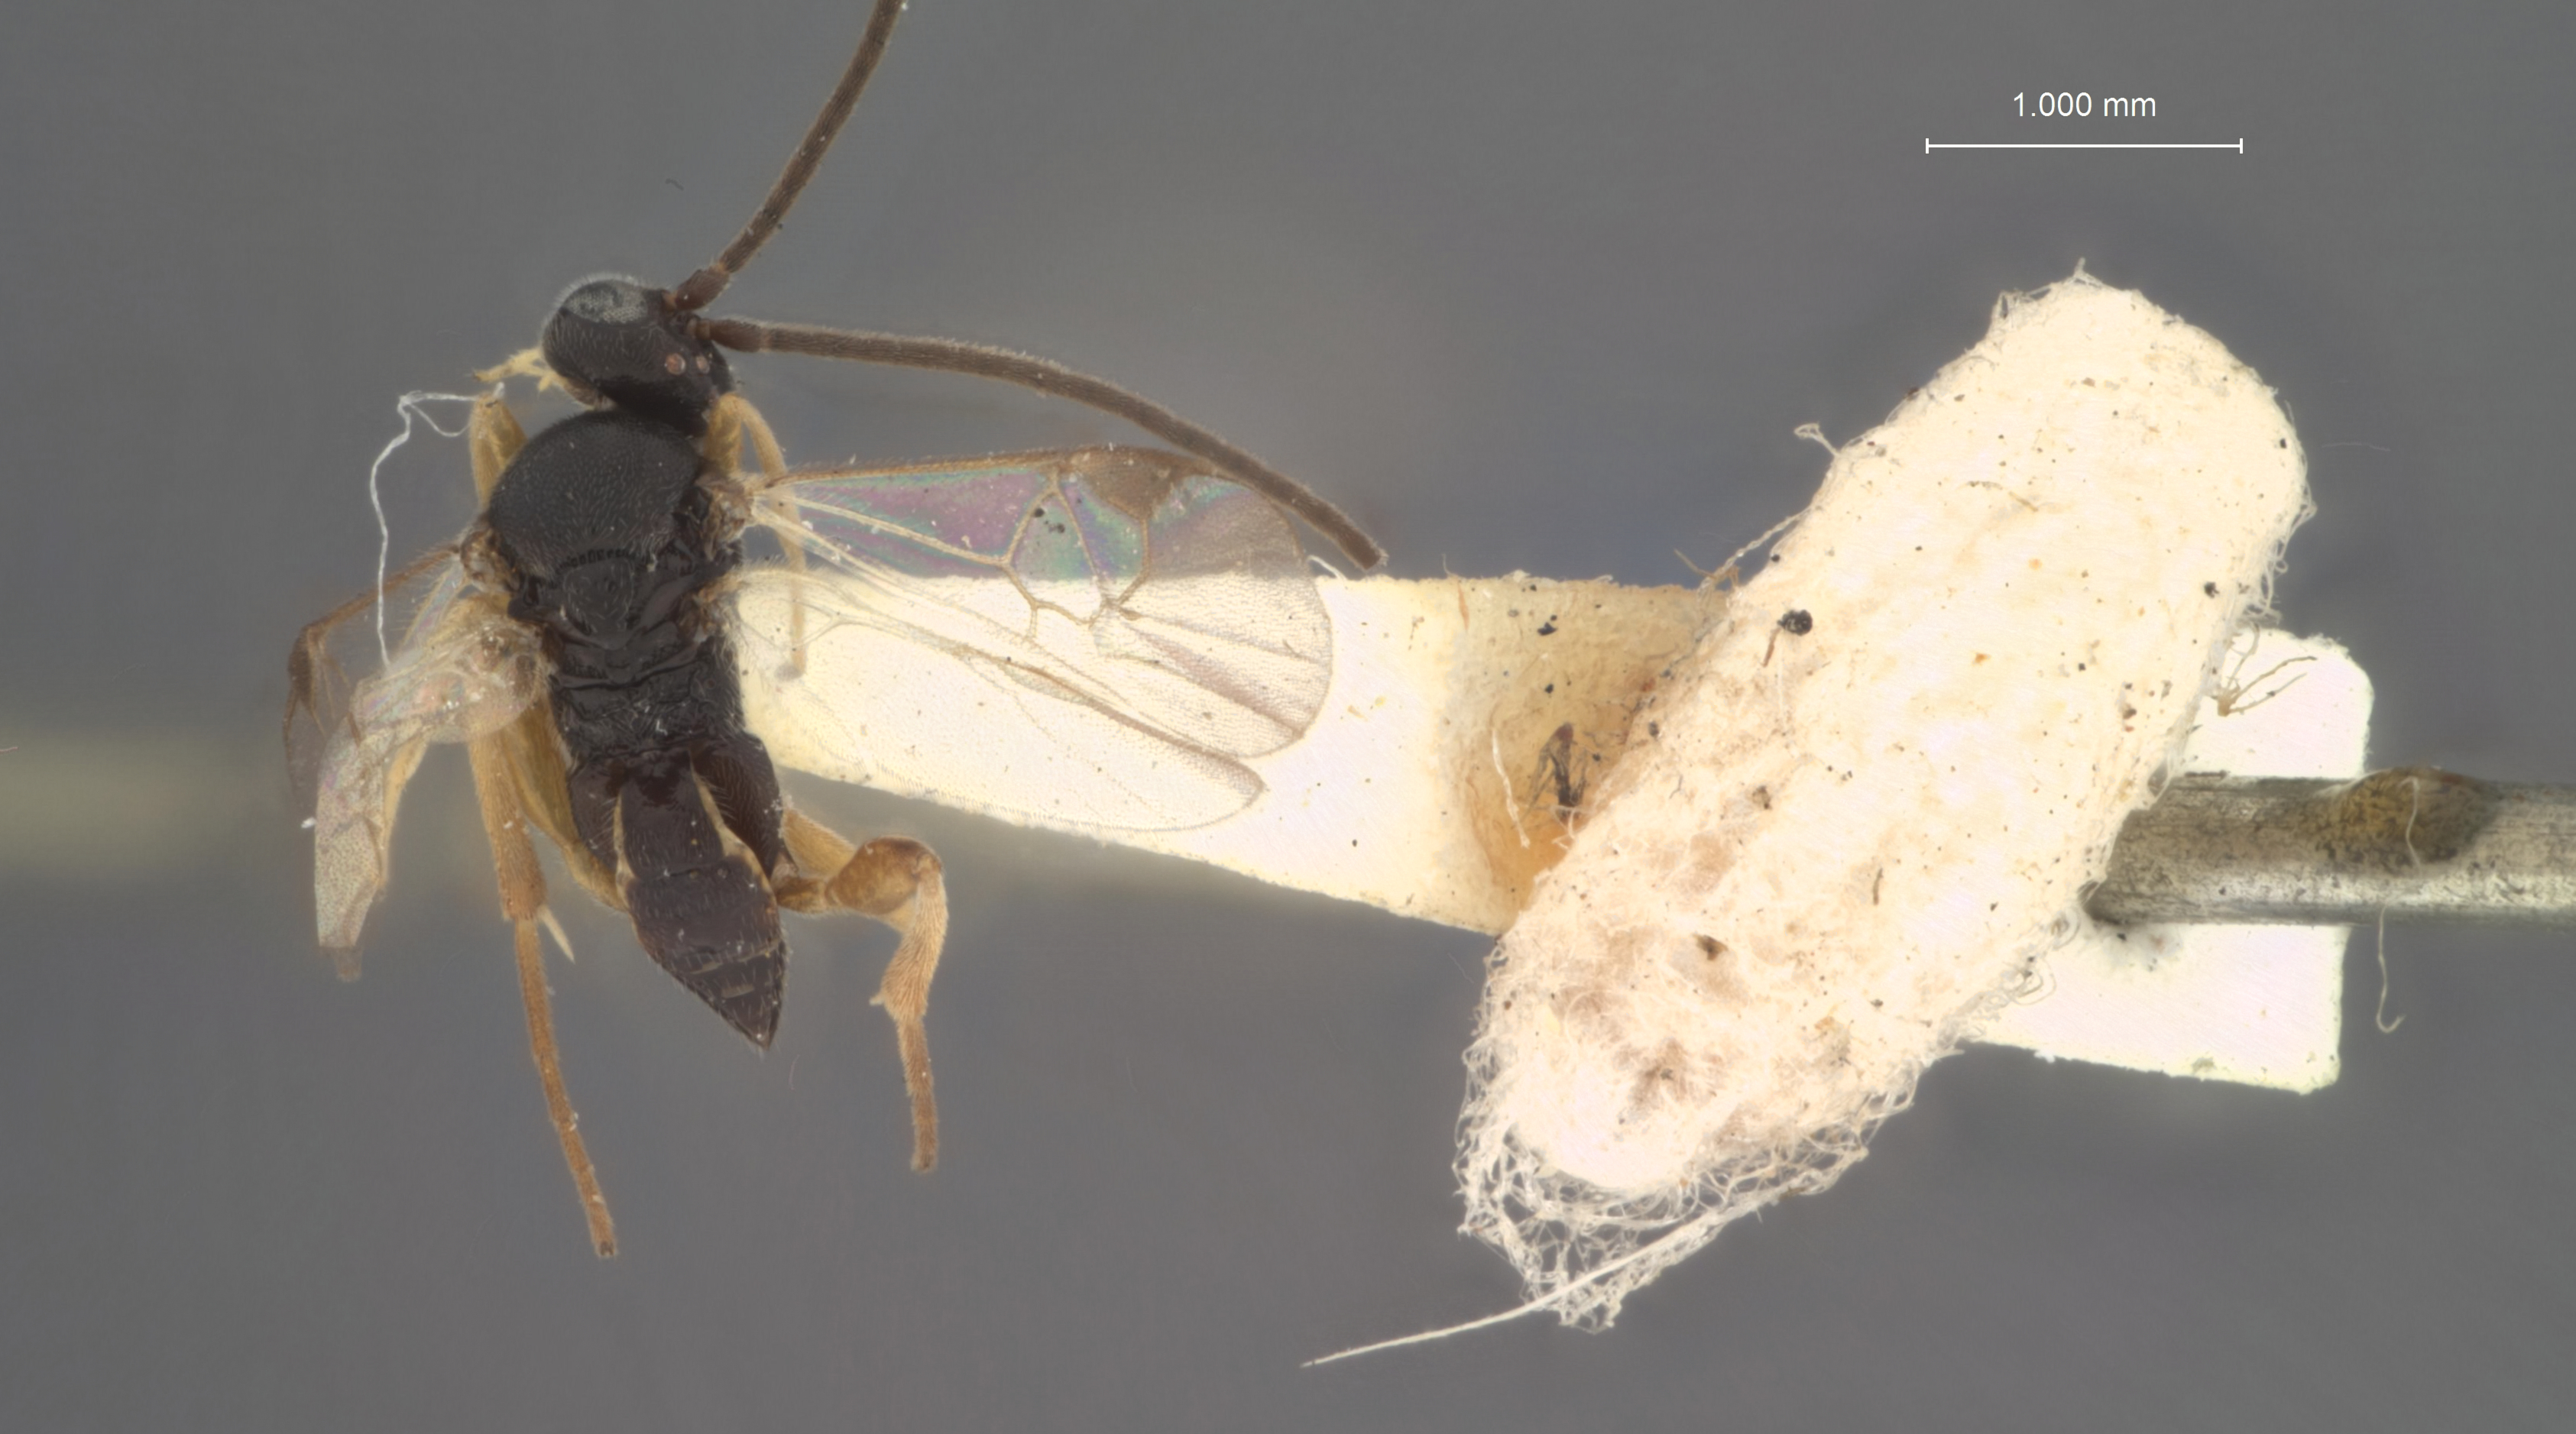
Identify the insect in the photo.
Apanteles phobetri
